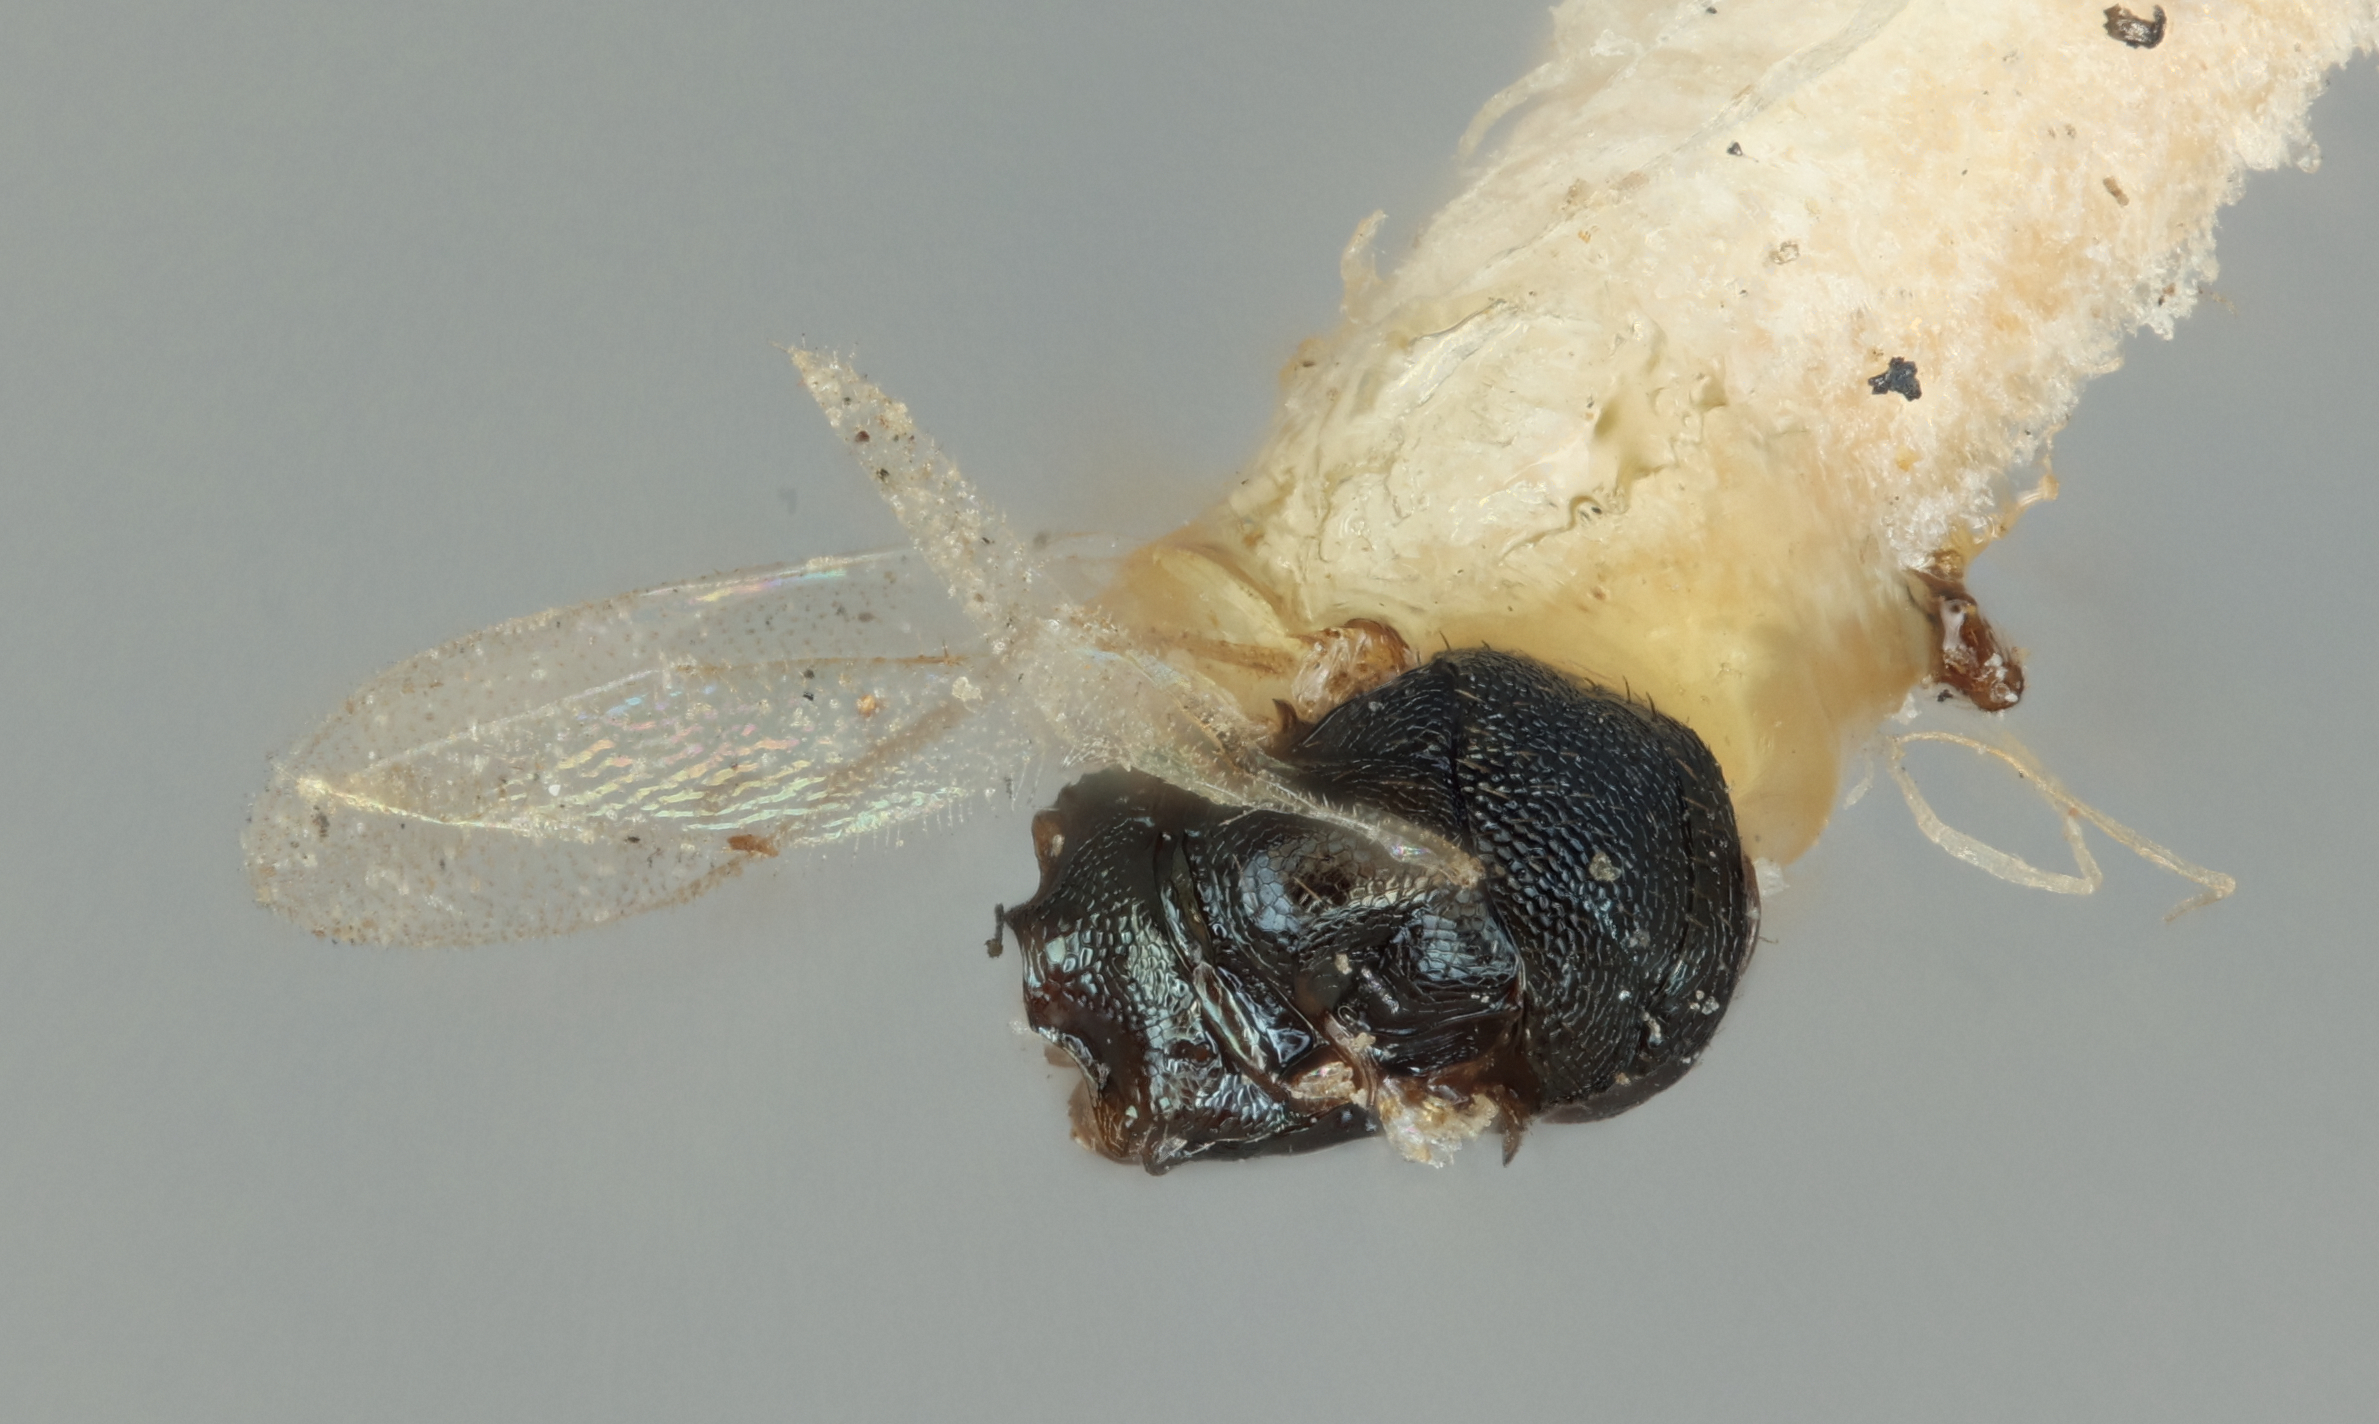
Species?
Meraporus requitus
